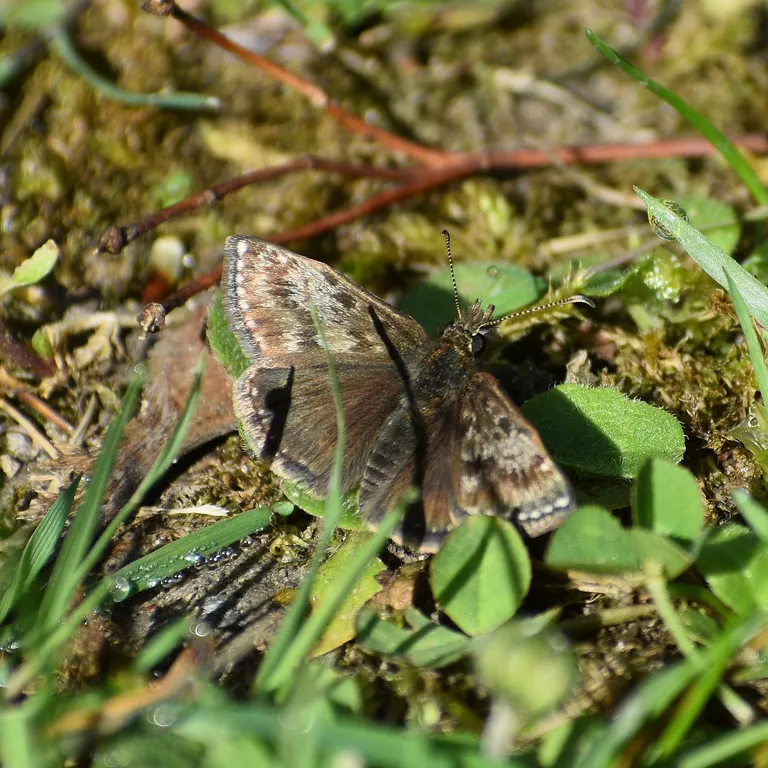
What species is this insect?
Erynnis tages
